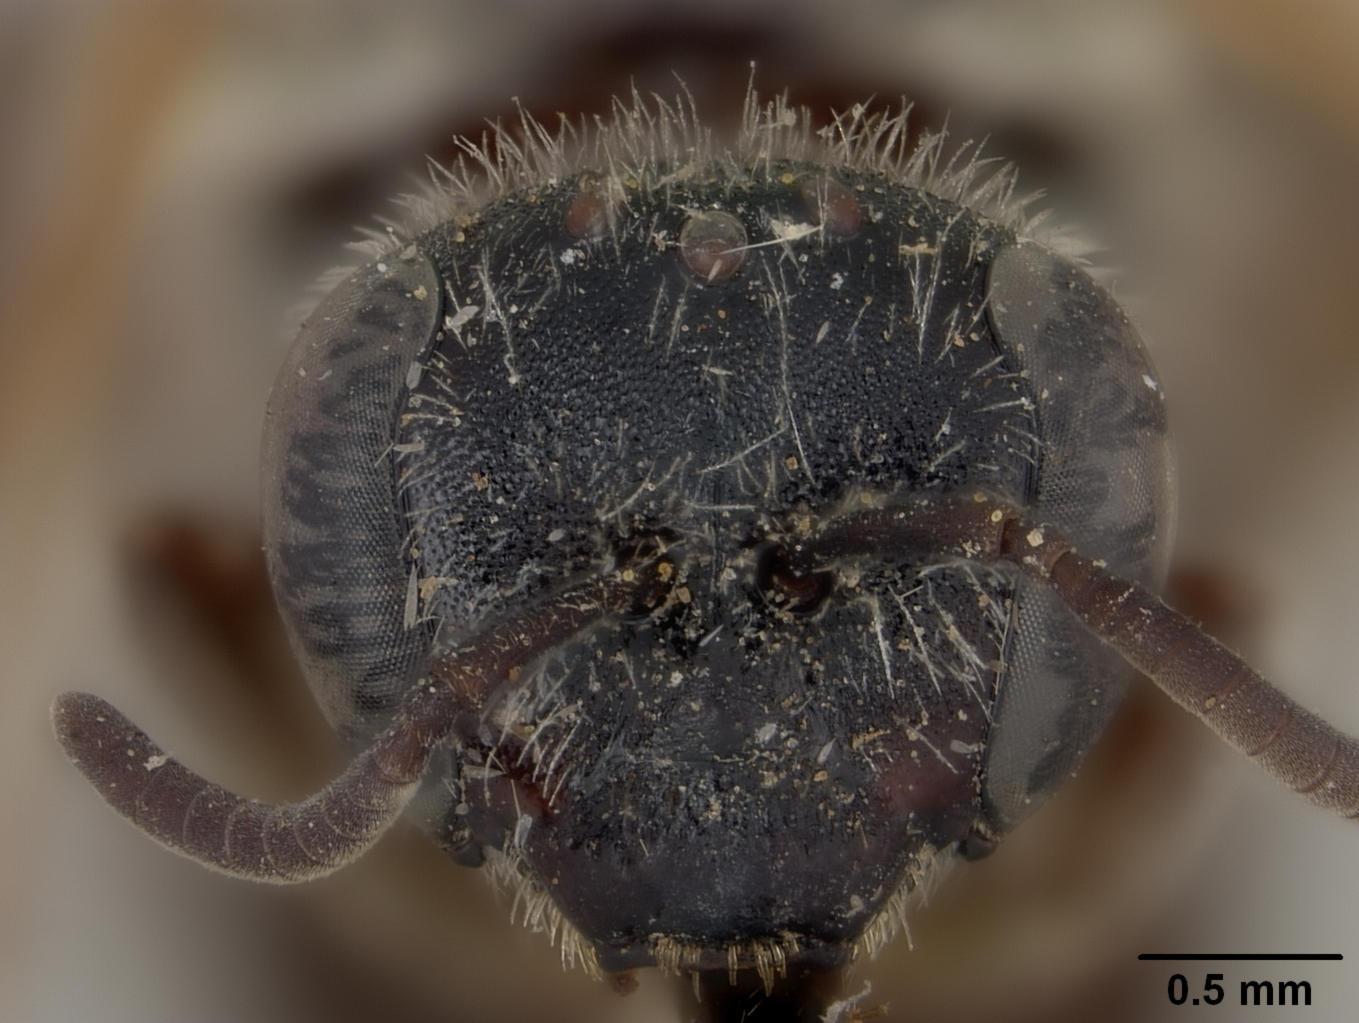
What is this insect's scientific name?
Lasioglossum sisymbrii (also Halictus sisymbrii)
